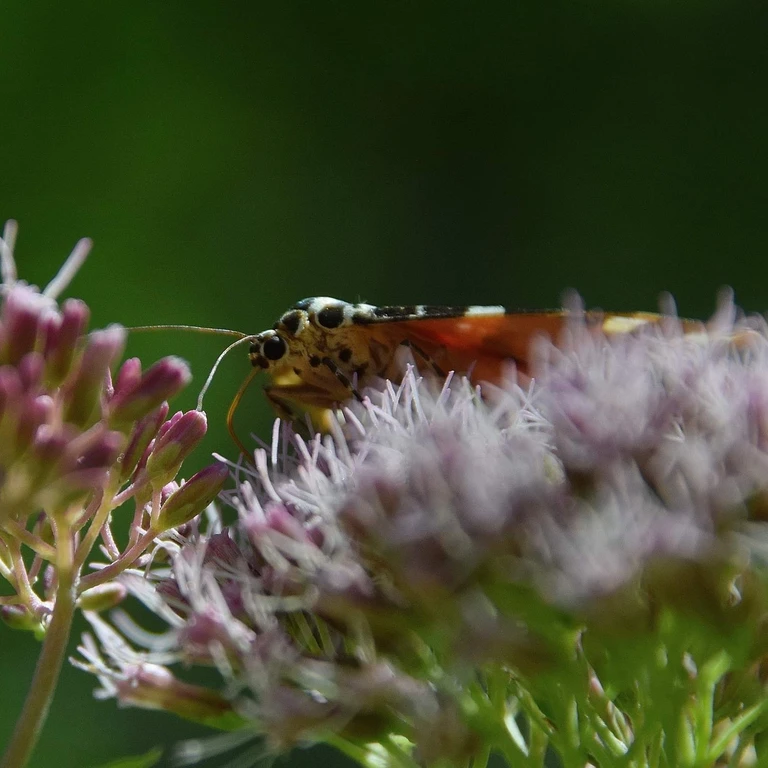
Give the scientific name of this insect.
Euplagia quadripunctaria
